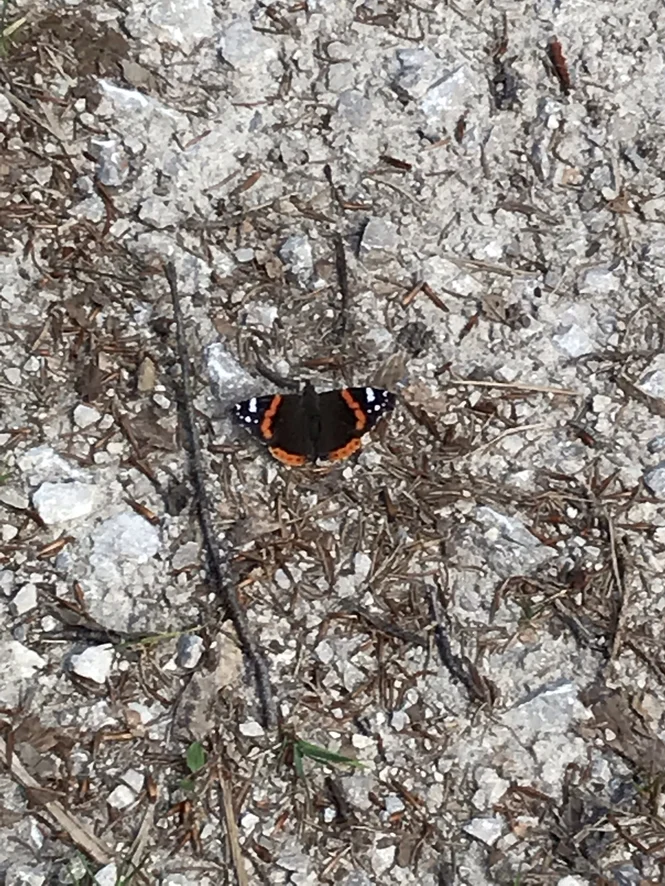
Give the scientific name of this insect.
Vanessa atalanta
